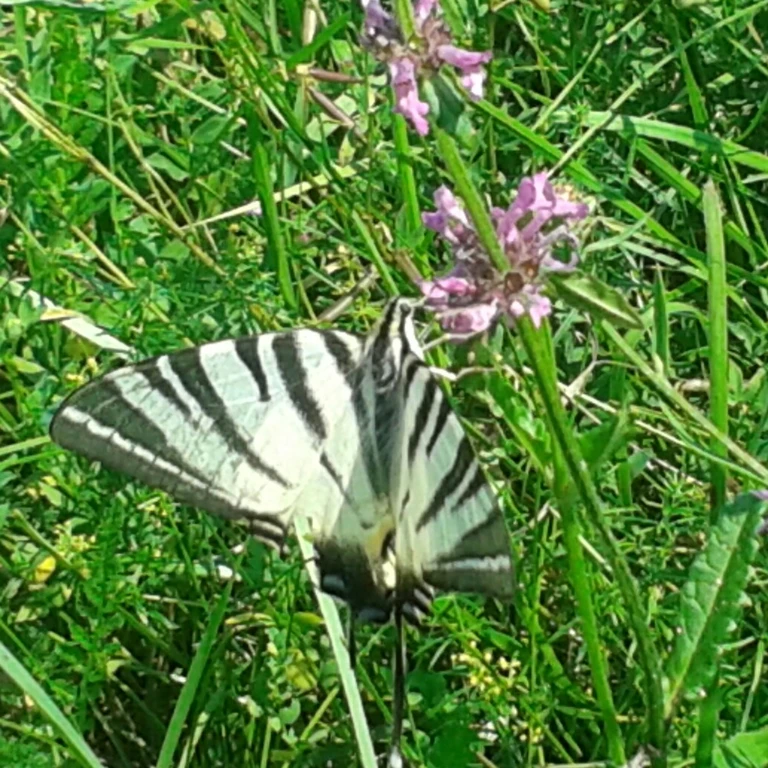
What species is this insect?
Iphiclides podalirius
